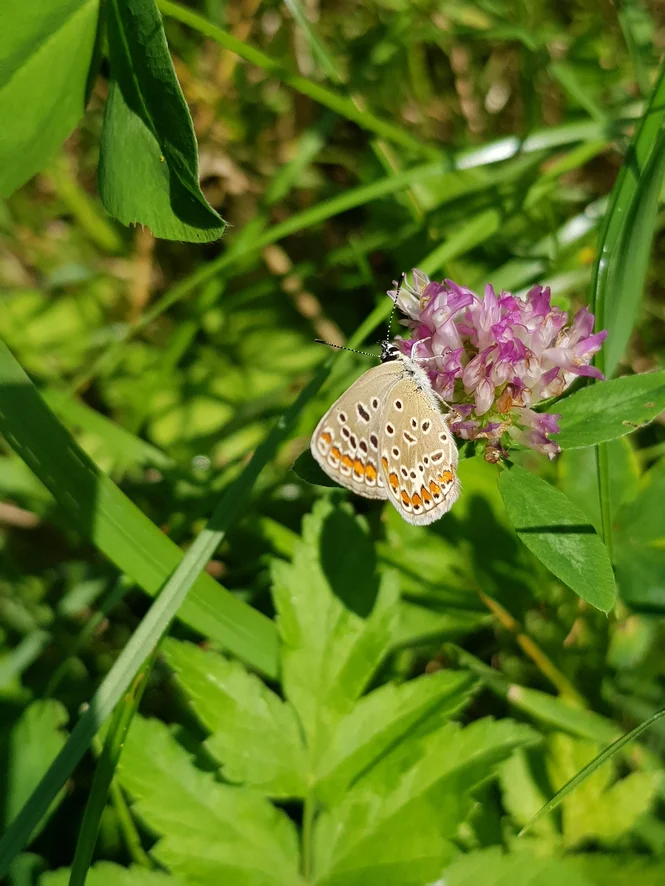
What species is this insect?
Polyommatus icarus
